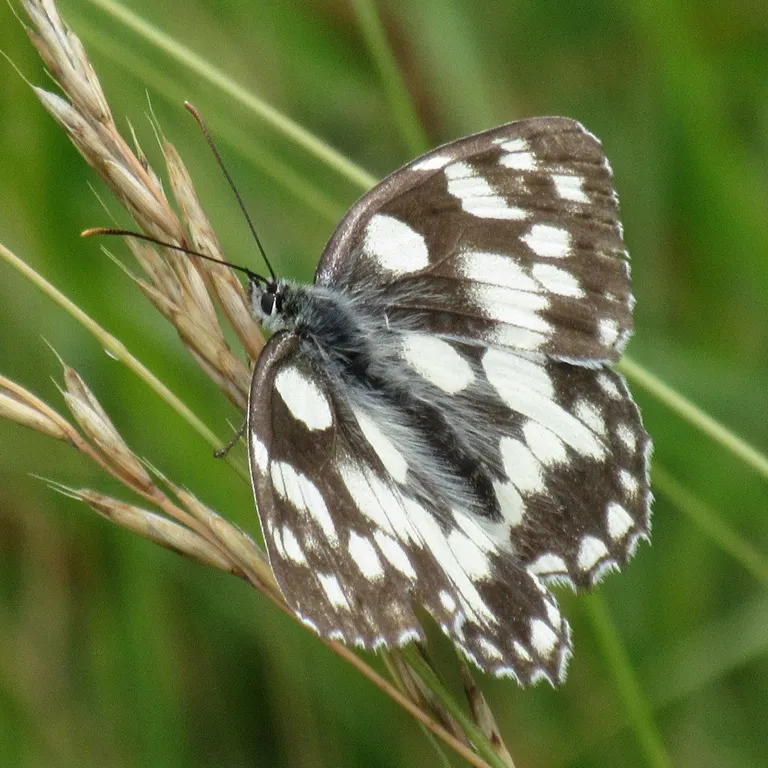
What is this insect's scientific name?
Melanargia galathea
